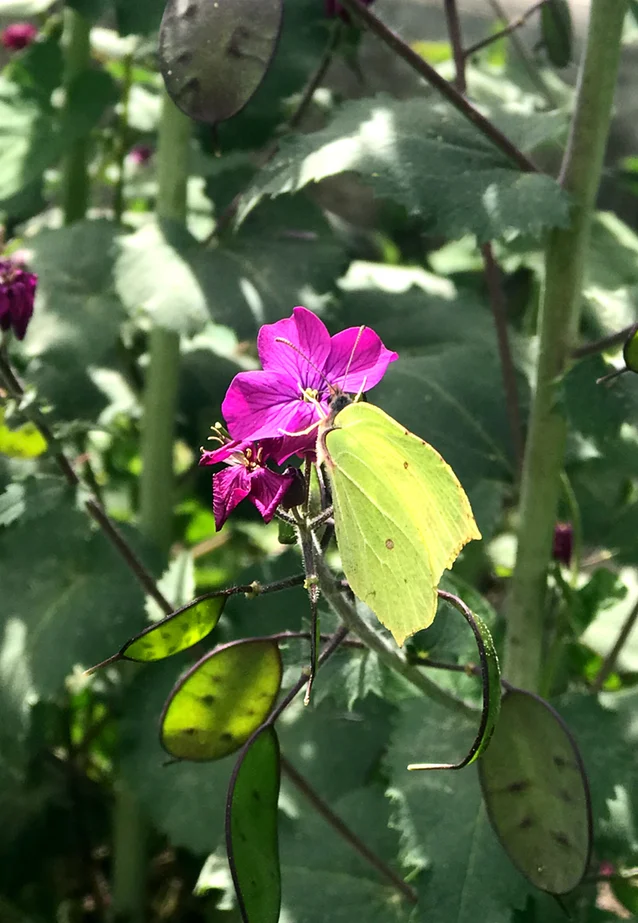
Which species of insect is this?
Gonepteryx rhamni
